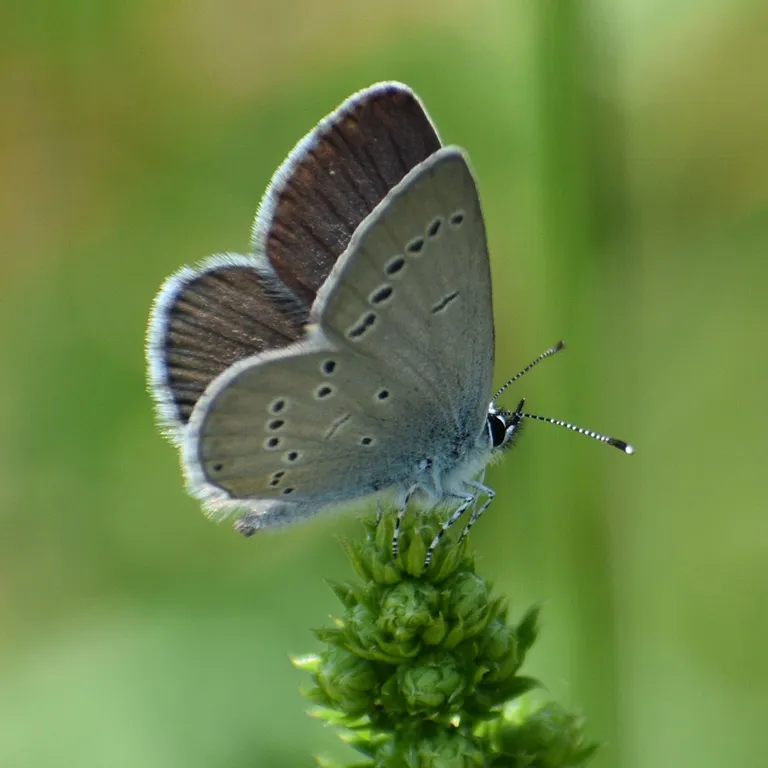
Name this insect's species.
Cupido minimus
